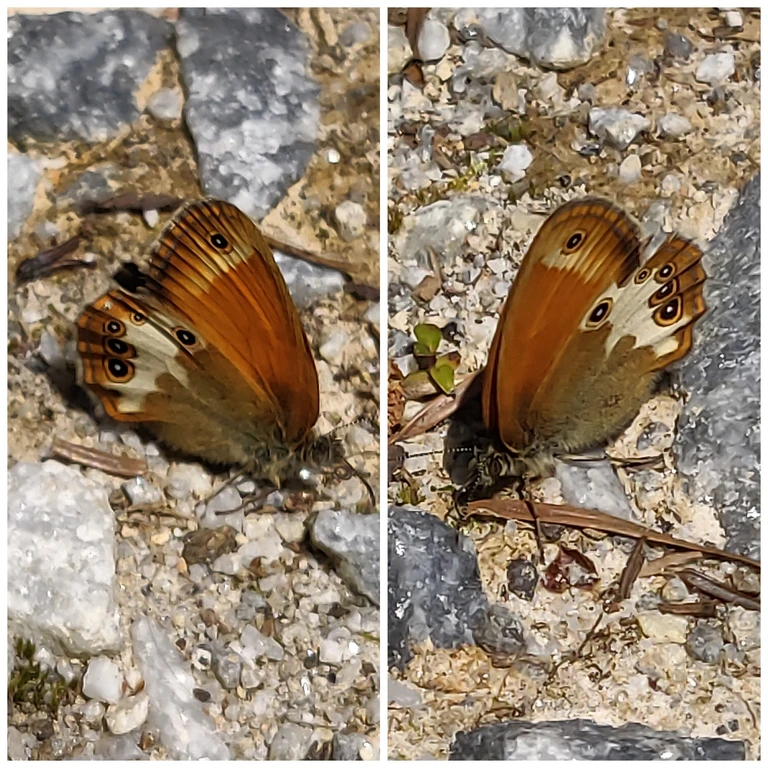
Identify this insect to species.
Coenonympha arcania
